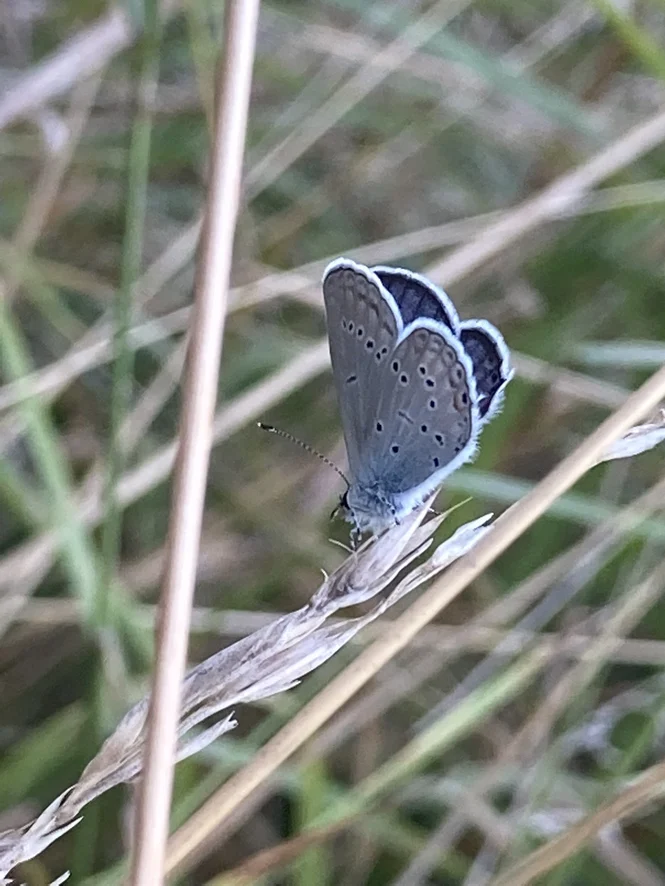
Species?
Cupido decolorata (also Elkalyce decolorata)
